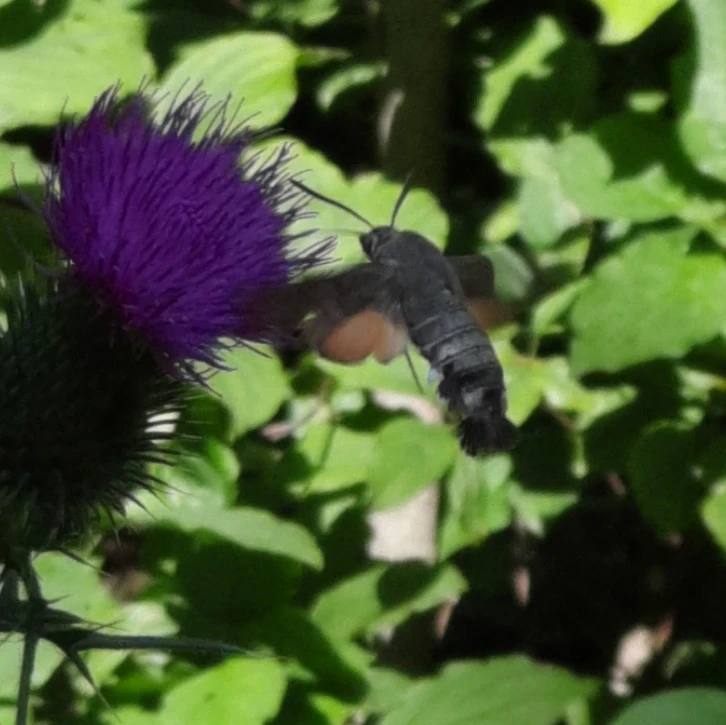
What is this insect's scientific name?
Macroglossum stellatarum
